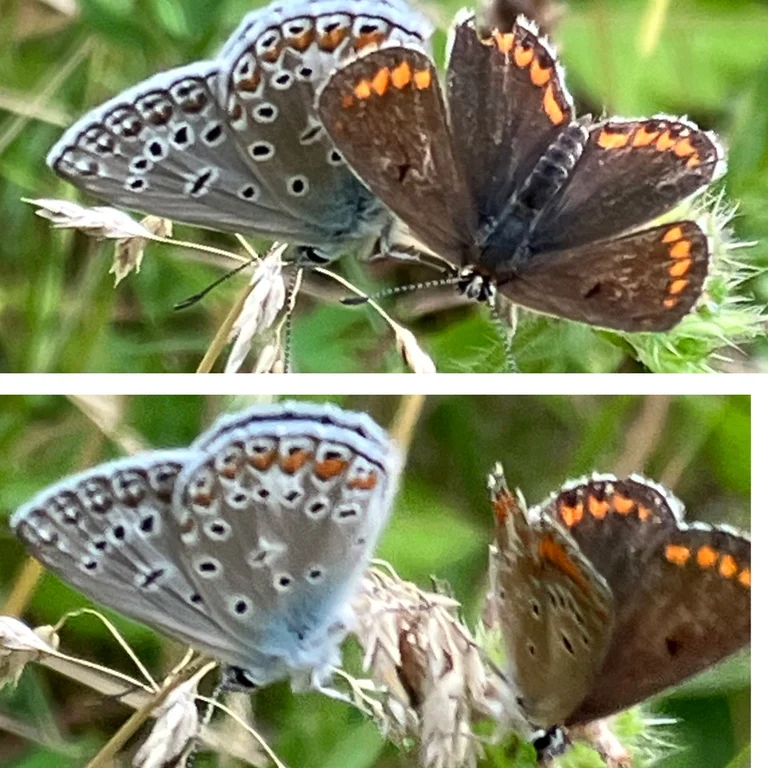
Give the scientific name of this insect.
Polyommatus icarus
